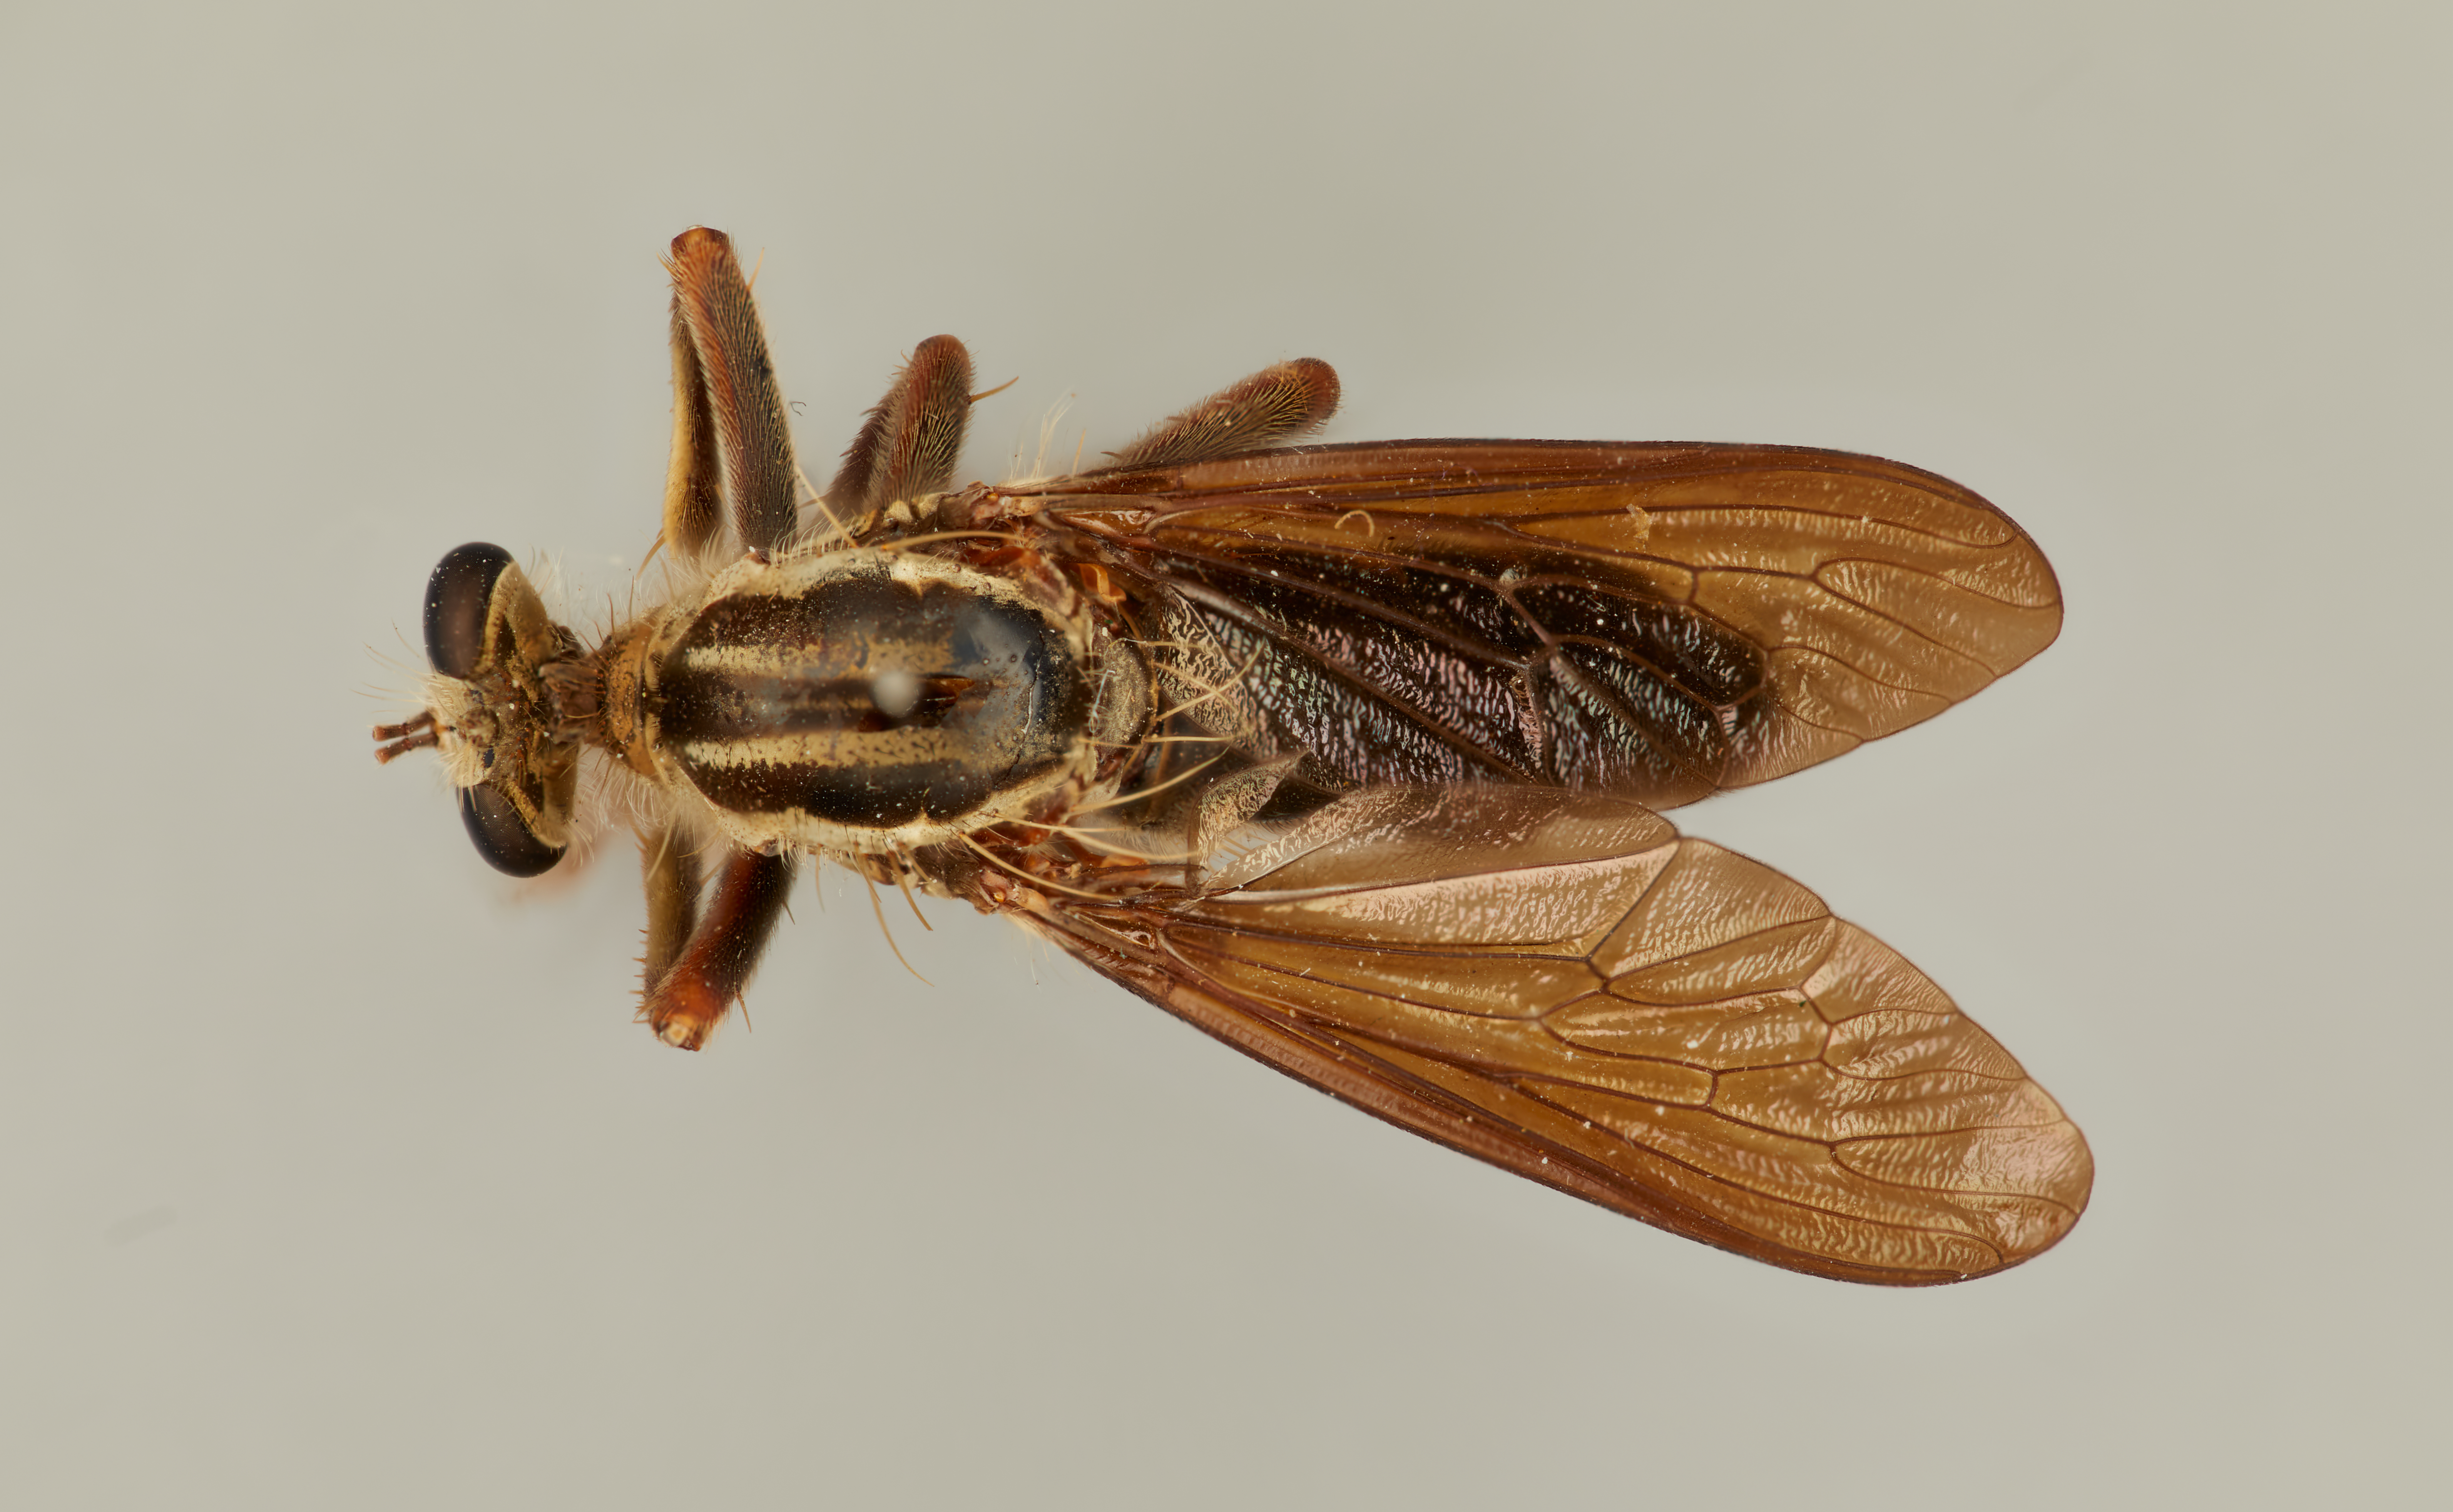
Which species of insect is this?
Saropogon dispar
